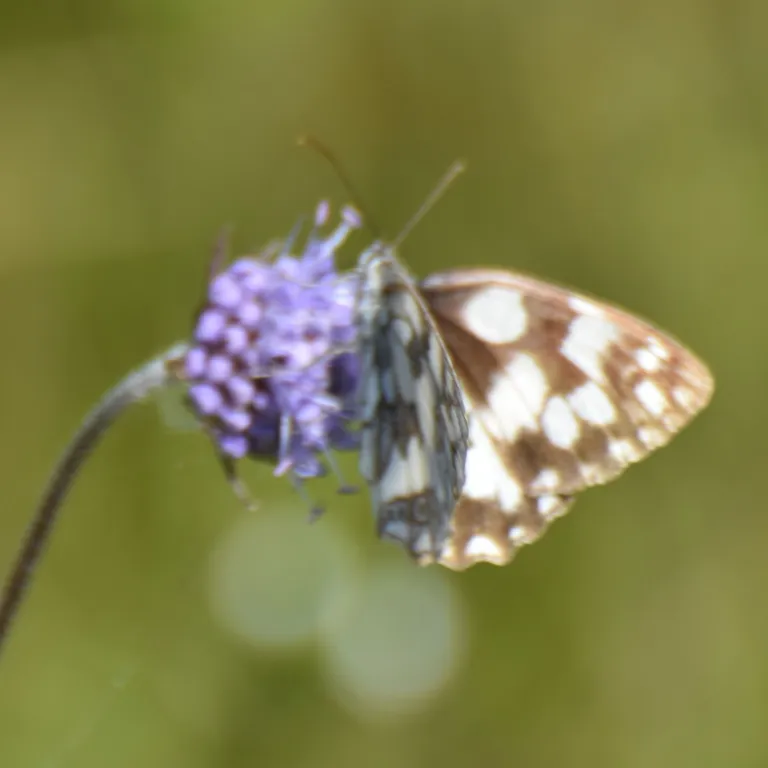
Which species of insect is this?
Melanargia galathea
